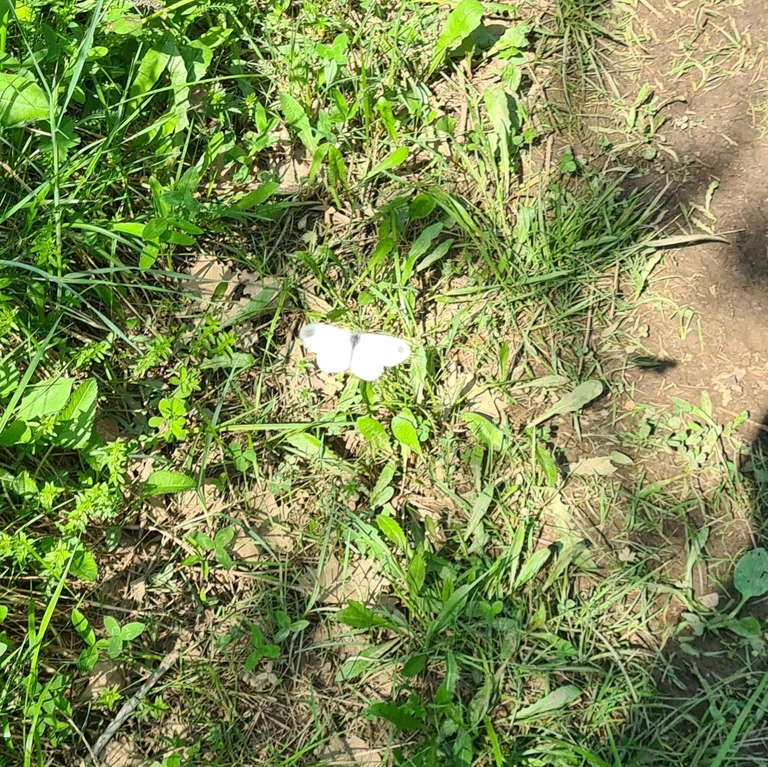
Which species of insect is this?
Leptidea sinapis/juvernica
